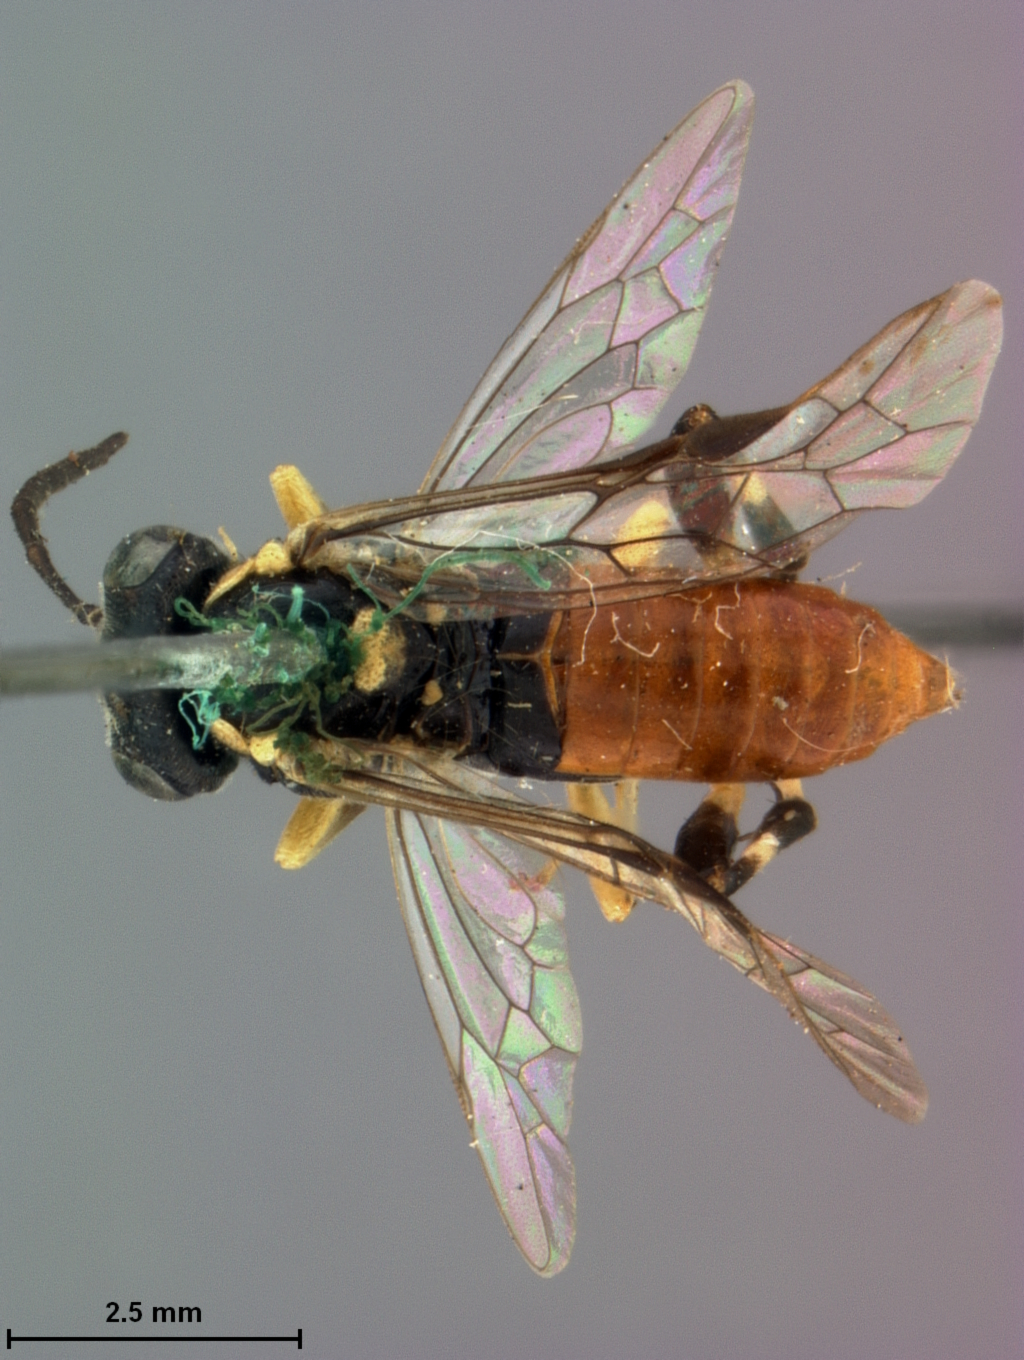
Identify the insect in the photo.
Macrophya dyari
